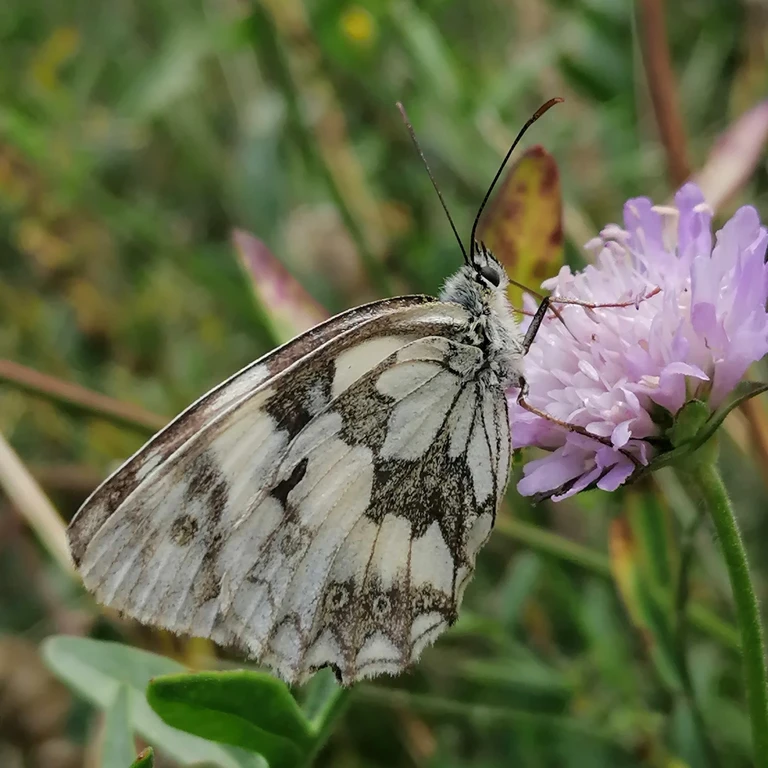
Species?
Melanargia galathea
